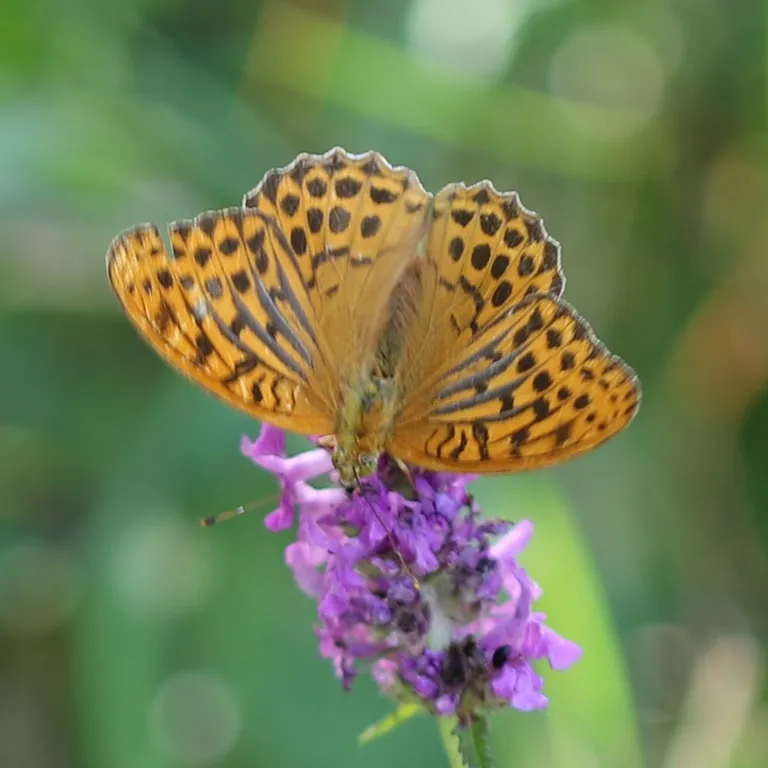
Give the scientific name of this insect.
Argynnis paphia
